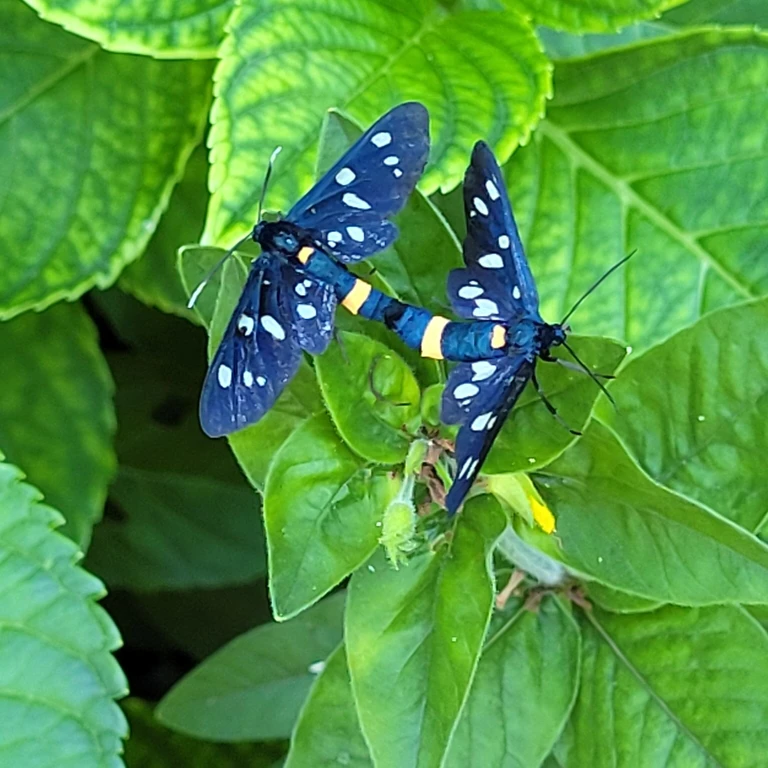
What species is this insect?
Amata phegea
